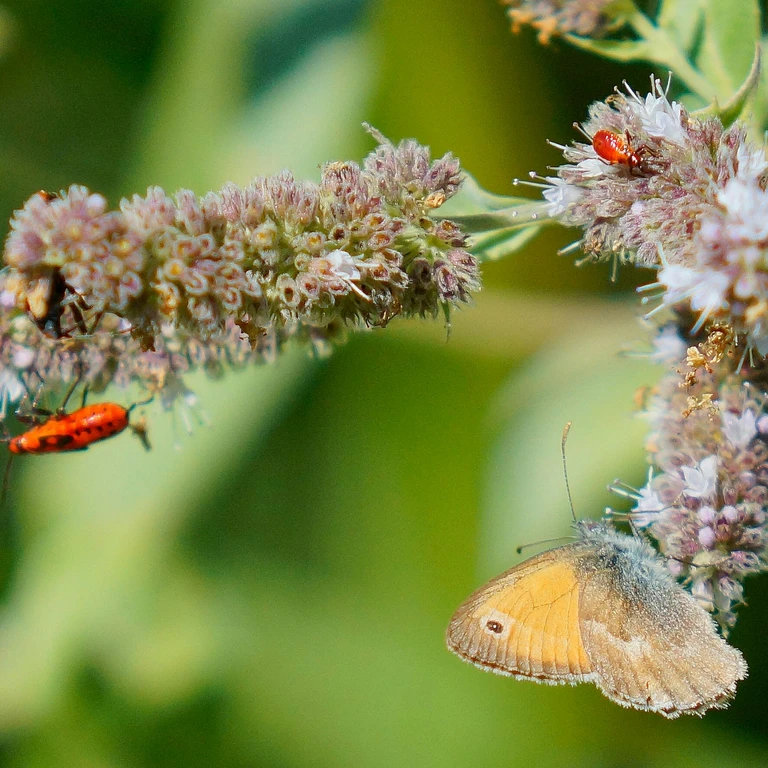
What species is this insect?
Coenonympha pamphilus
